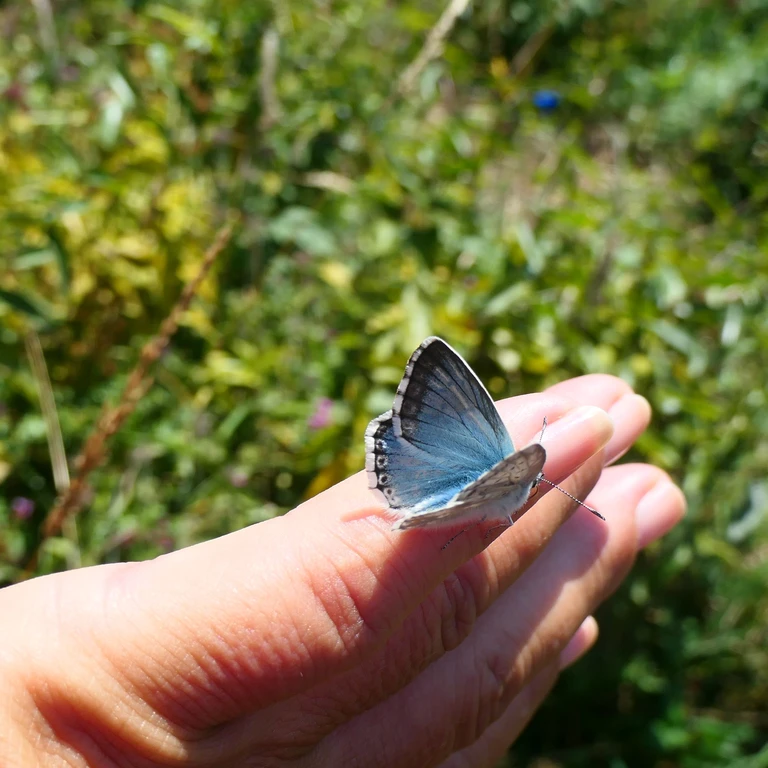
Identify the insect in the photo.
Lysandra coridon
